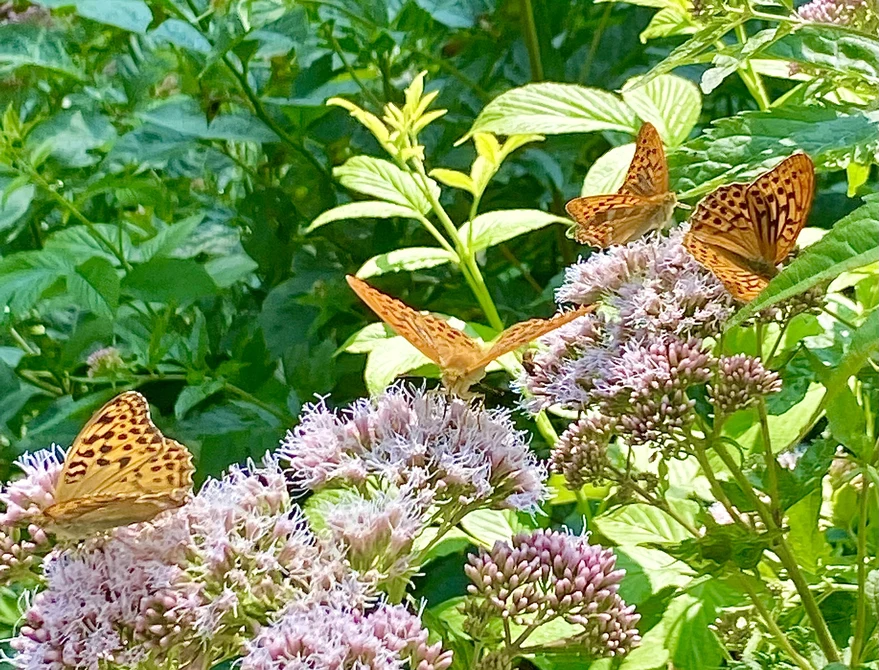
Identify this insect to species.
Argynnis paphia
